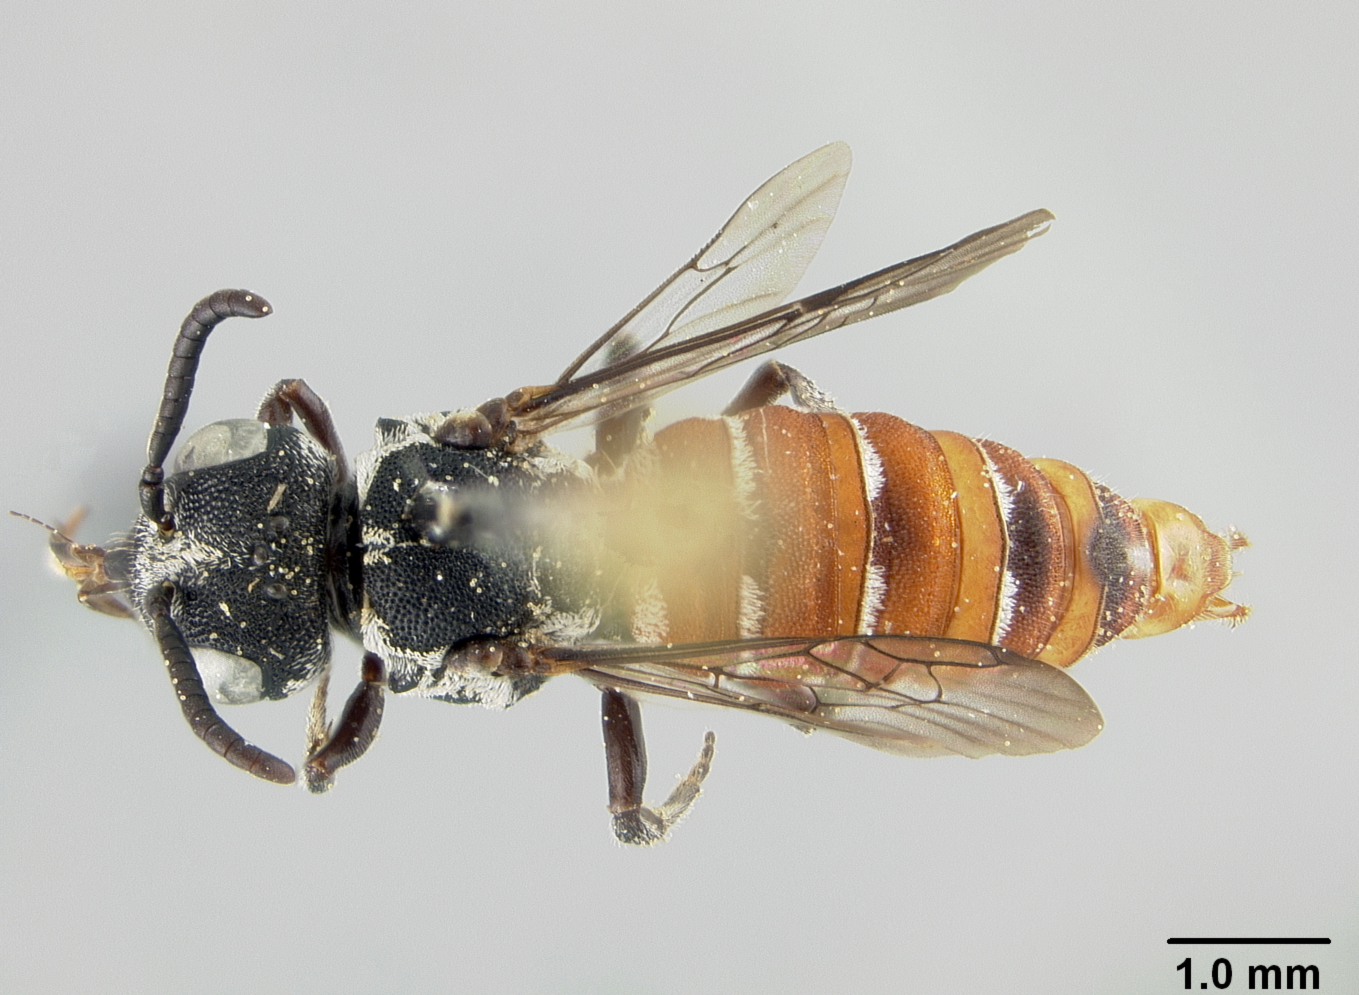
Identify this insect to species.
Holcopasites ruthae
